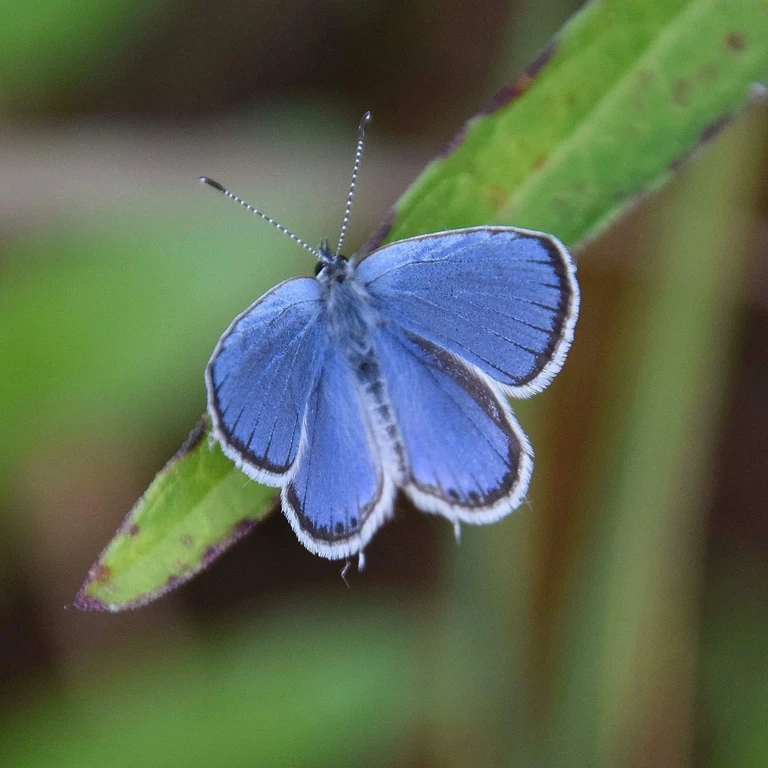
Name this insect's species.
Cupido argiades (also Elkalyce argiades)
